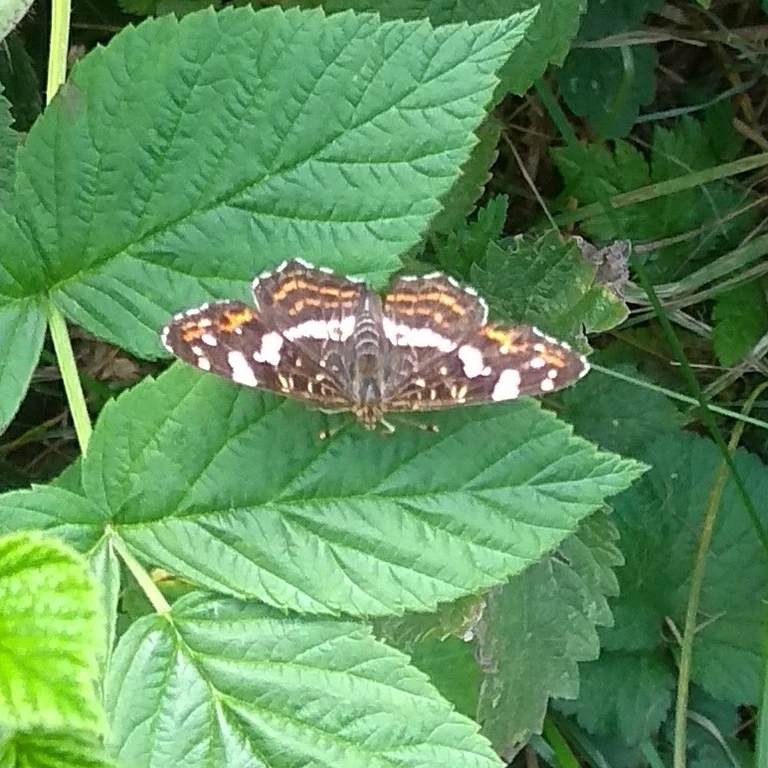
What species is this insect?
Araschnia levana
